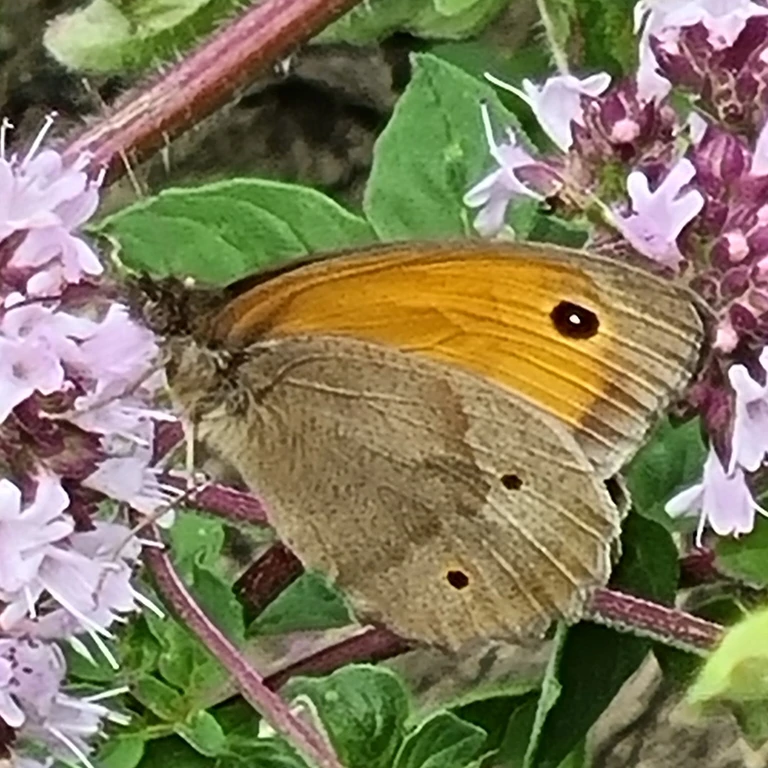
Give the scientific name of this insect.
Maniola jurtina
